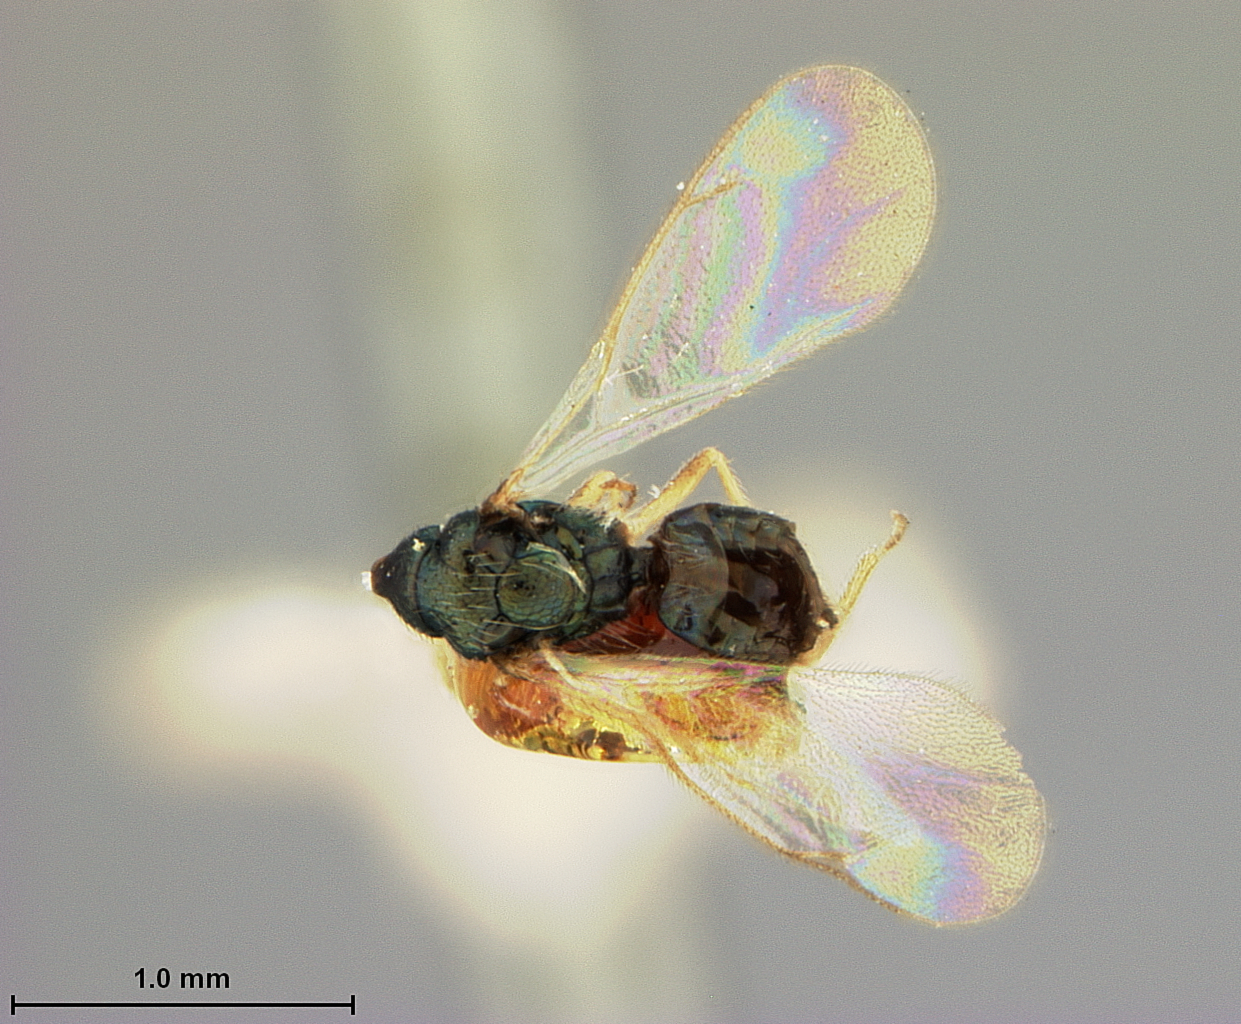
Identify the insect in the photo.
Elachistus proximus
